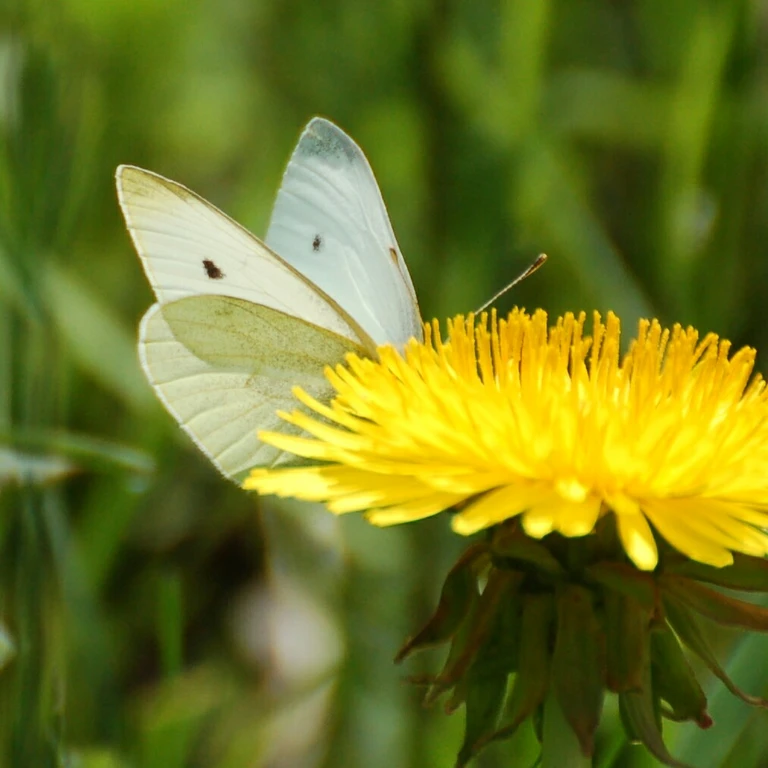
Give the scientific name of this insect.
Pieris rapae
